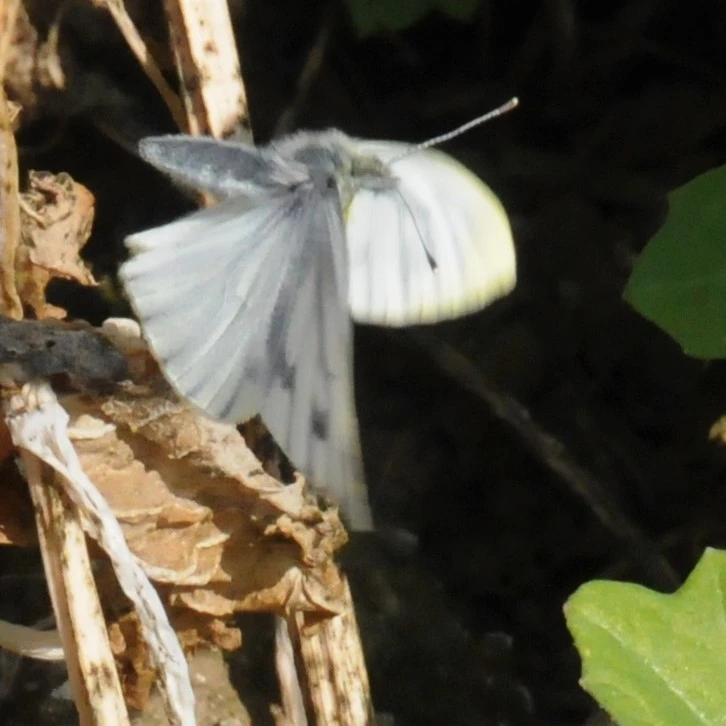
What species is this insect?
Pieris napi
